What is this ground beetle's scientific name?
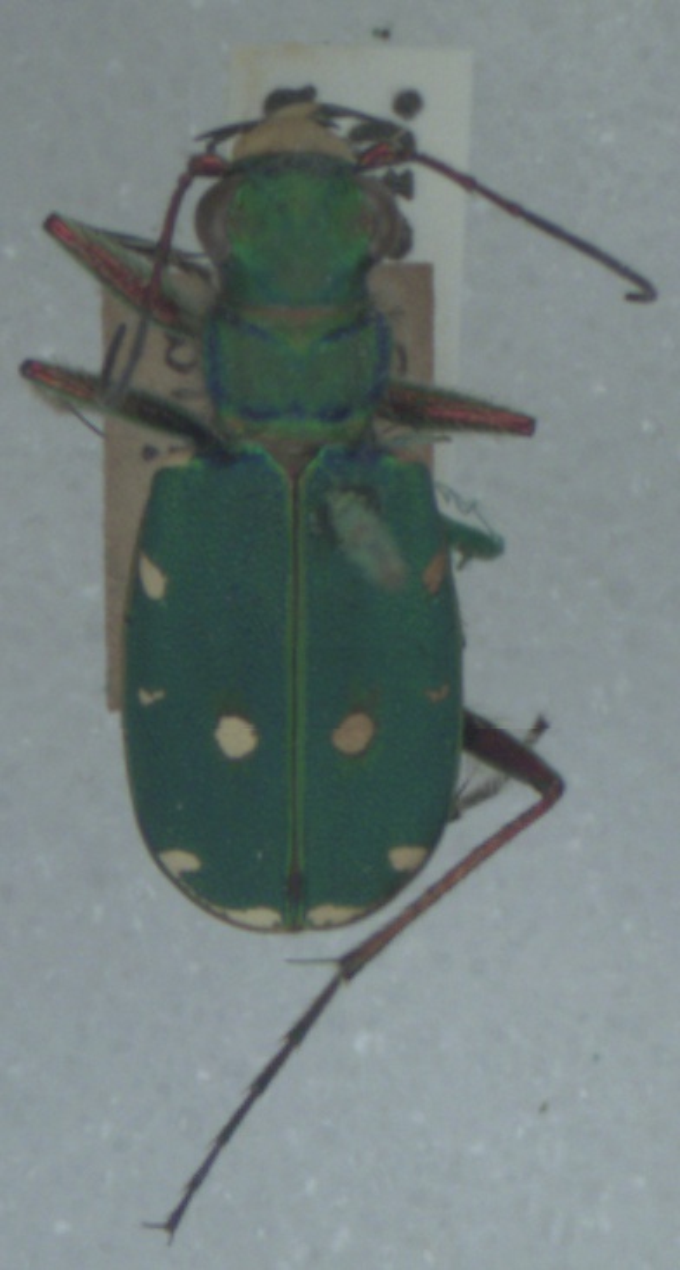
Cicindela campestris
